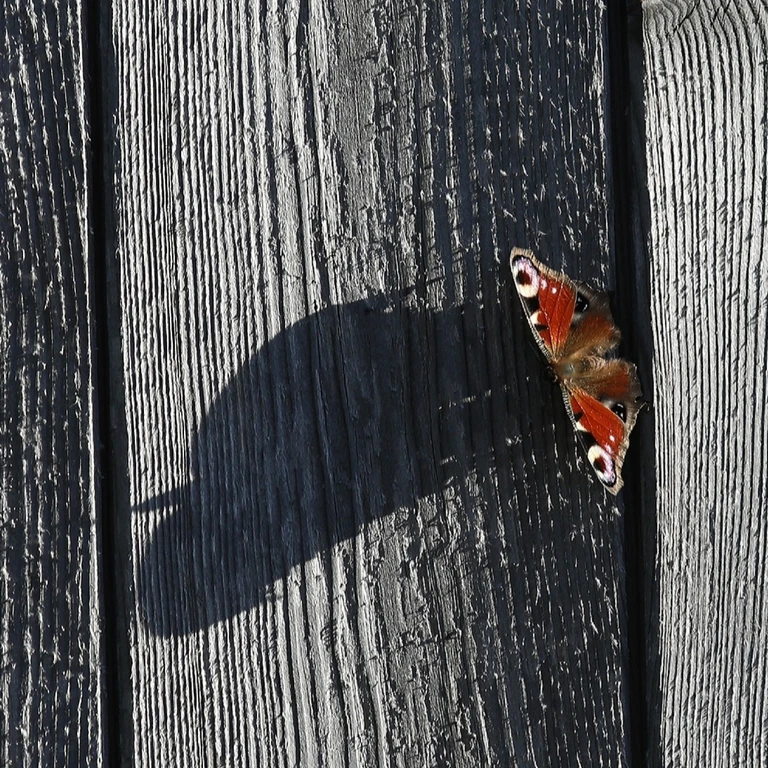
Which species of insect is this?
Aglais io
